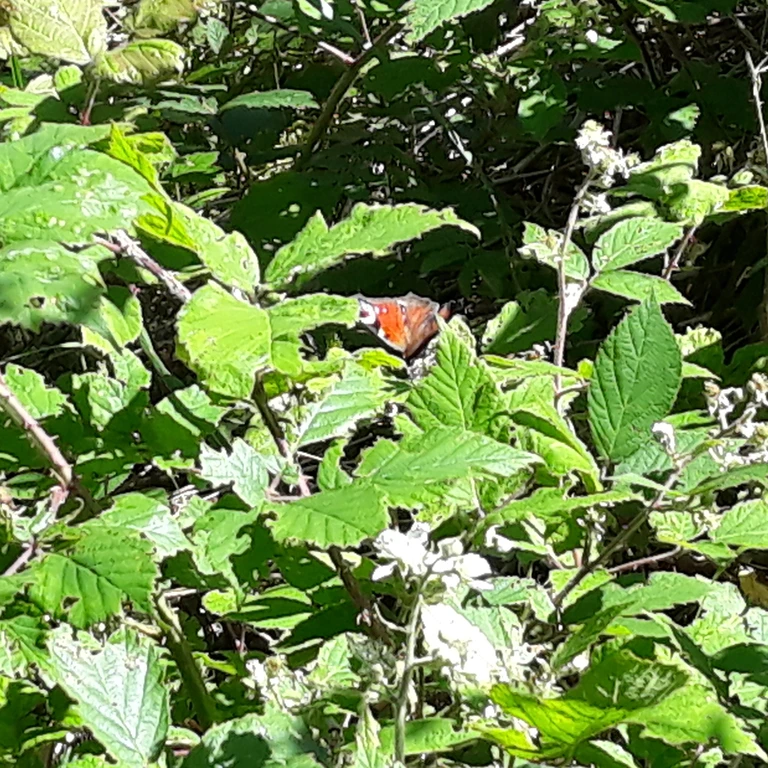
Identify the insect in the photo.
Aglais io
